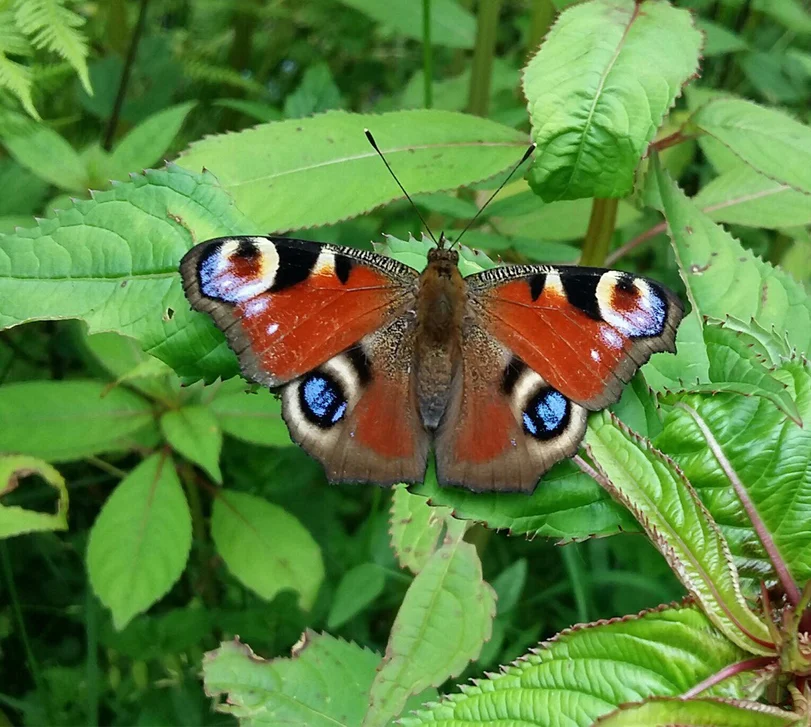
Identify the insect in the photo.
Aglais io
